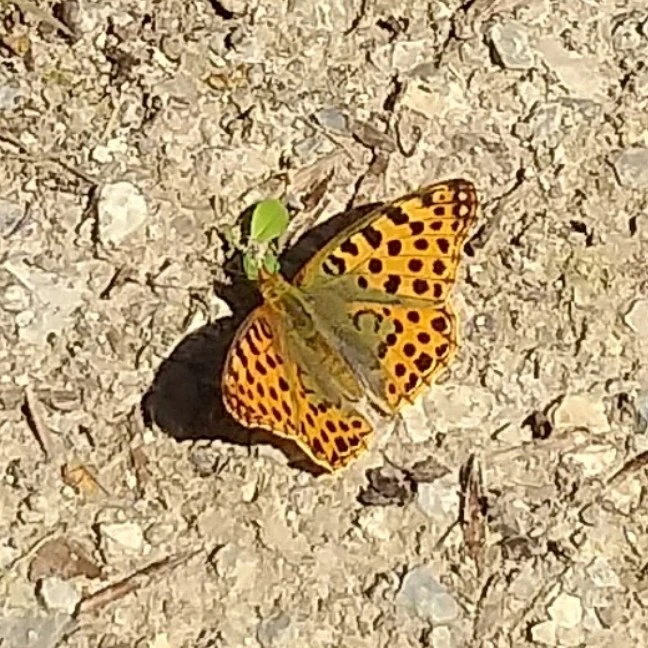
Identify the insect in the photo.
Issoria lathonia
